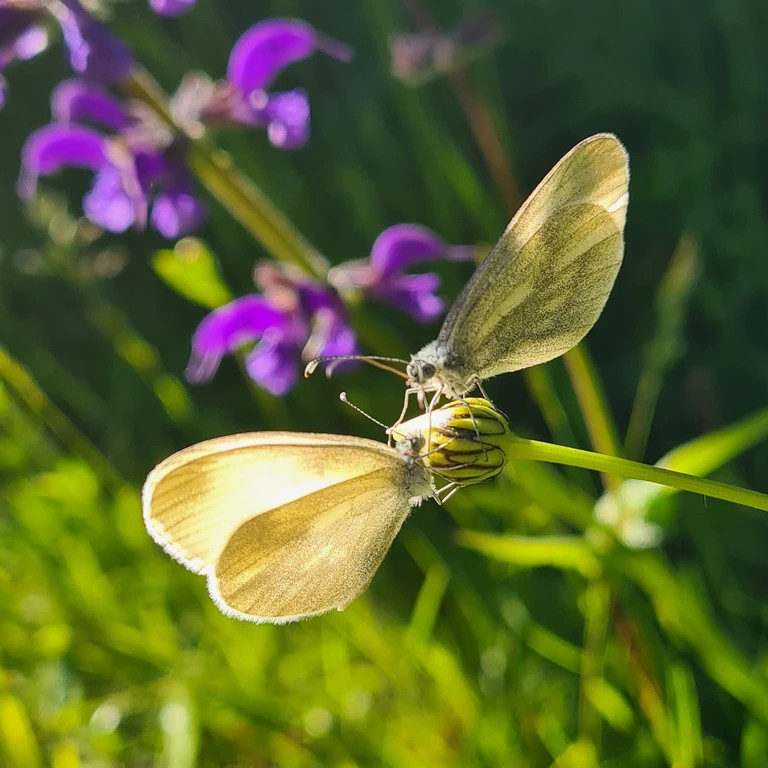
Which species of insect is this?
Leptidea sinapis/juvernica
